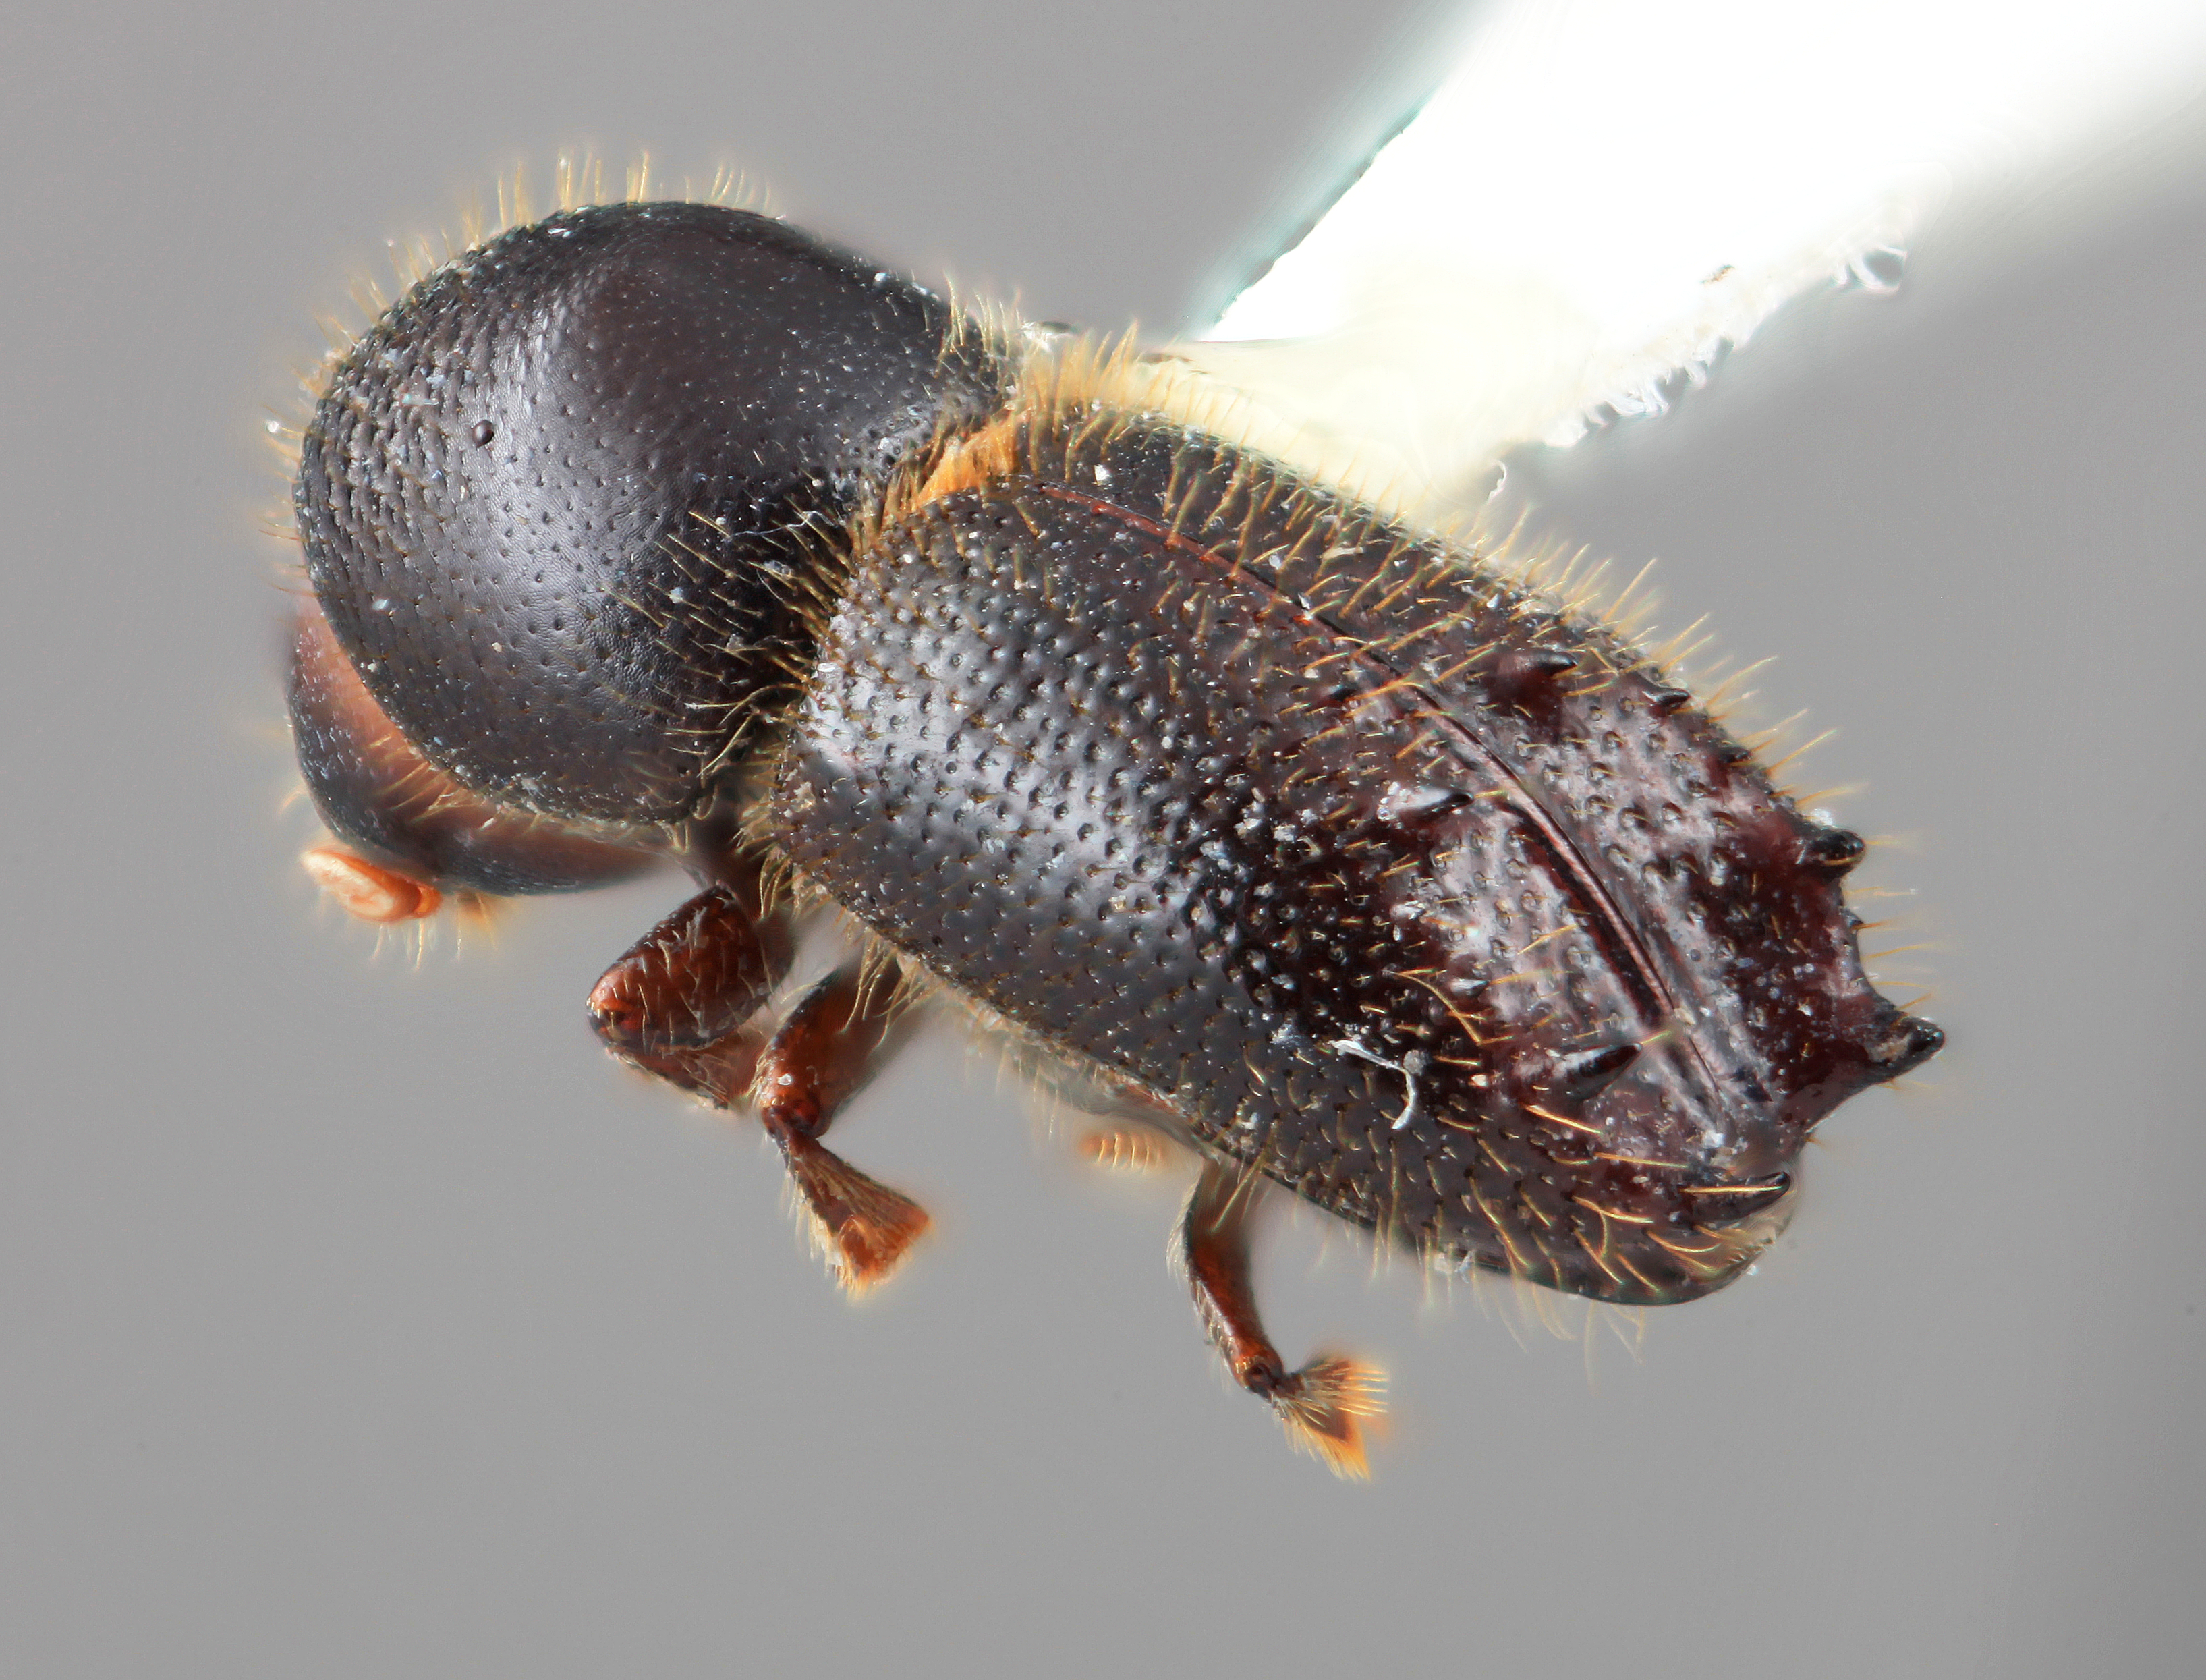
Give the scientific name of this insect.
Xyleborinus dirus
